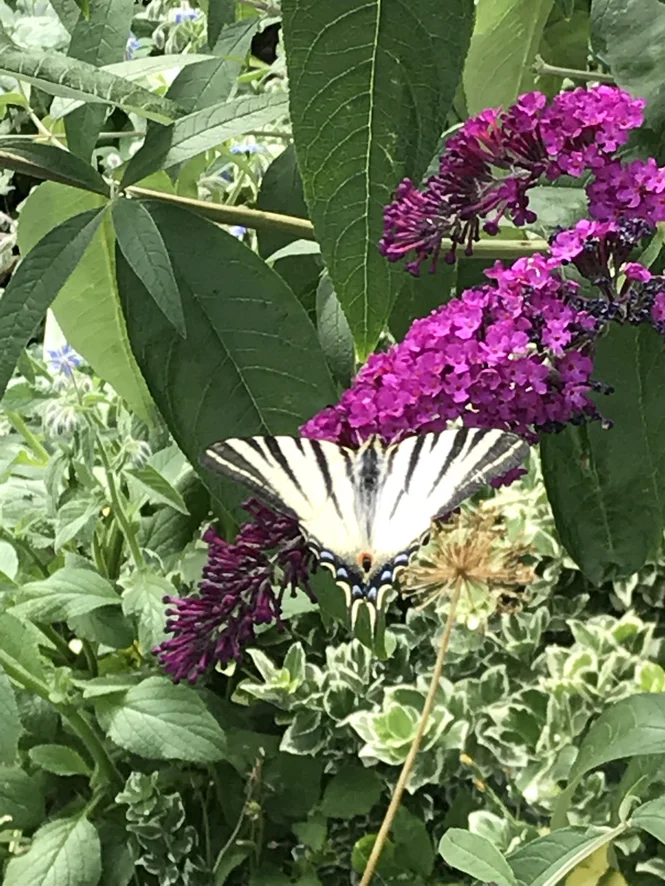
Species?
Iphiclides podalirius
